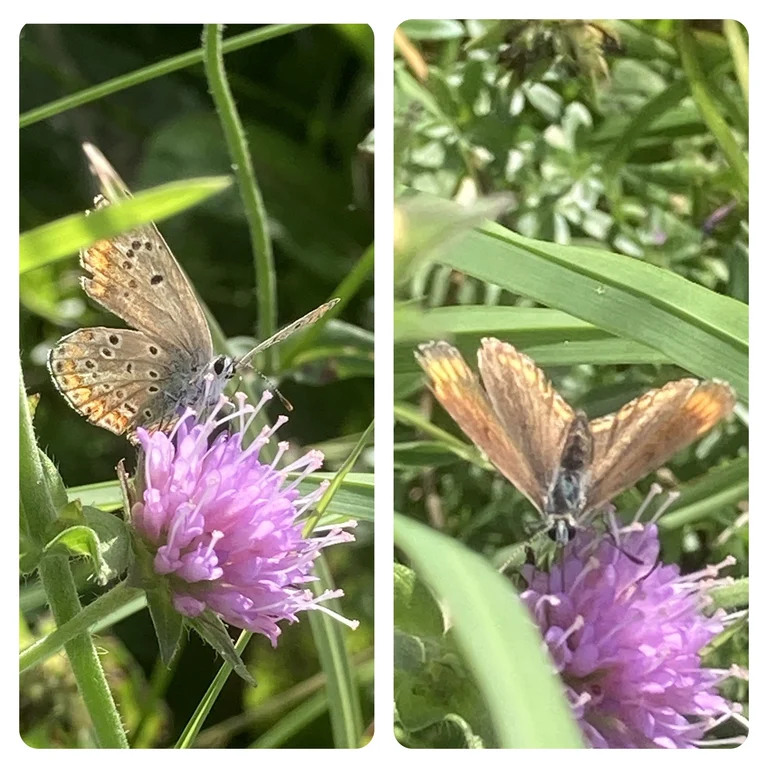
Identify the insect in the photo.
Aricia agestis/artaxerxes
